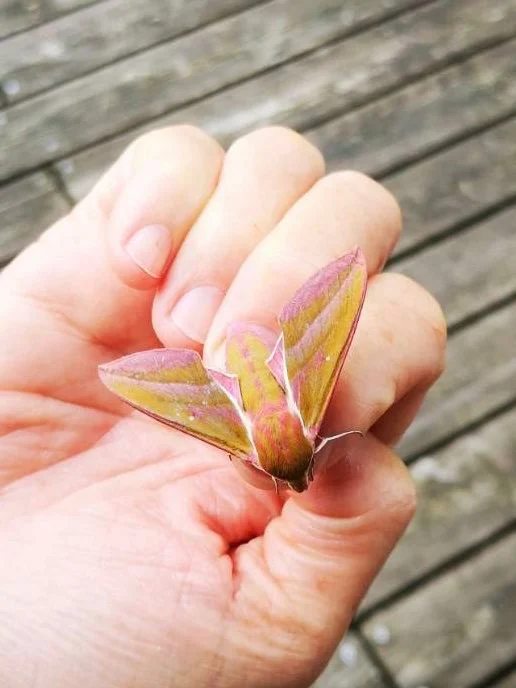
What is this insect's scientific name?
Deilephila elpenor
